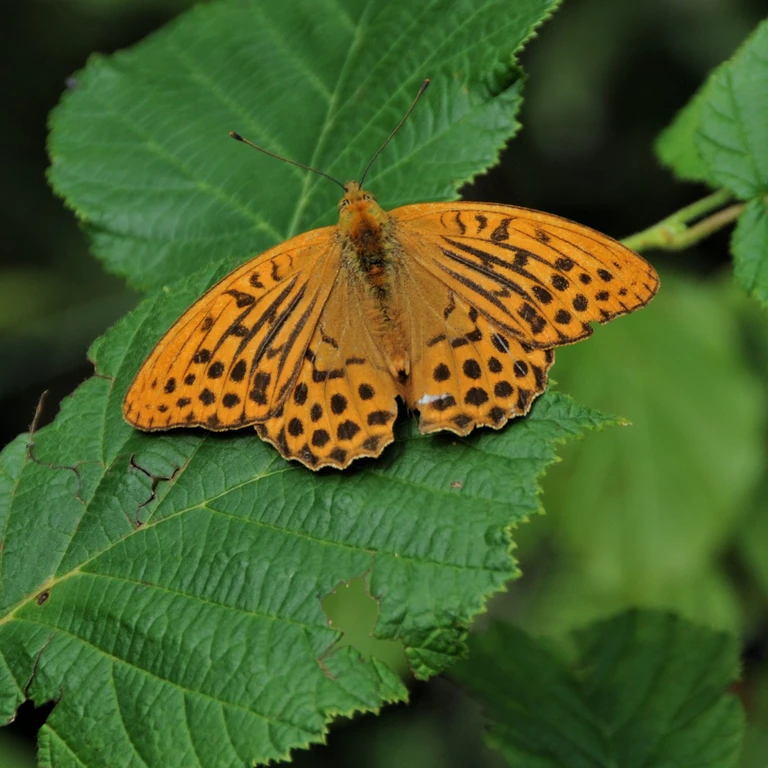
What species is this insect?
Argynnis paphia
